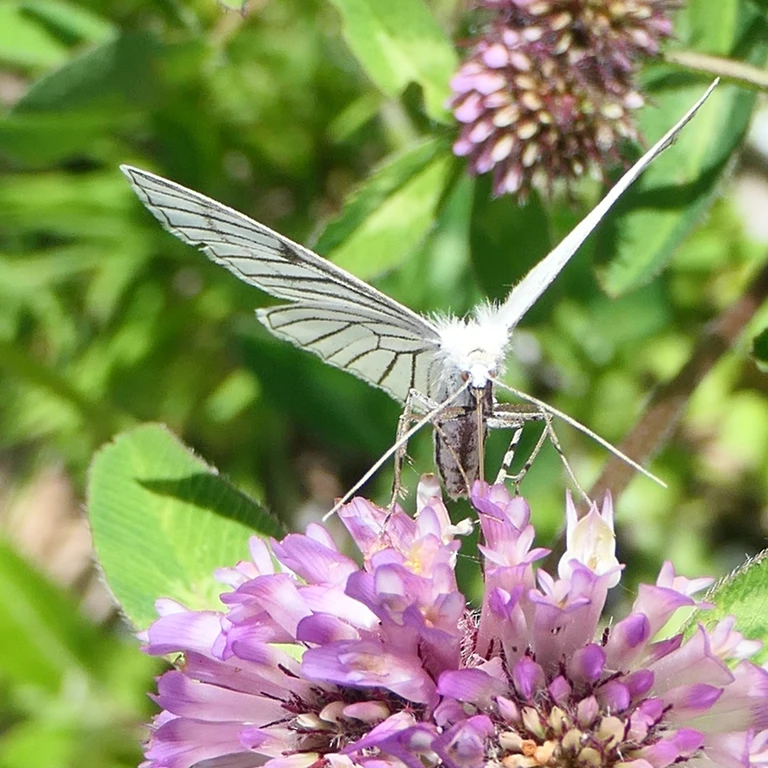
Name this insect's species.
Siona lineata
